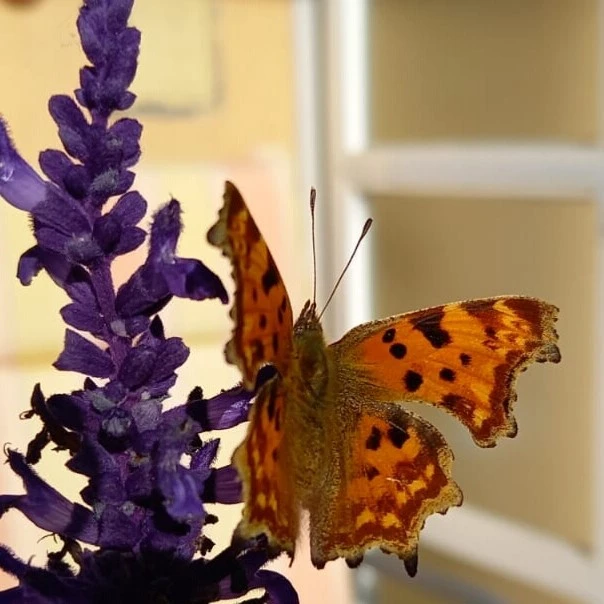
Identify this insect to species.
Polygonia c-album
